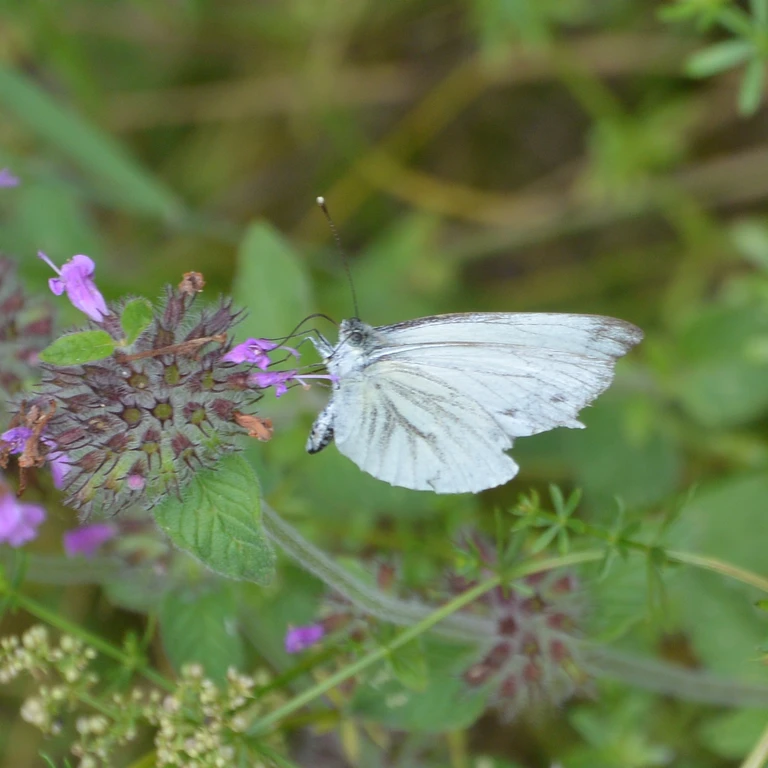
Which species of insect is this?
Pieris napi
